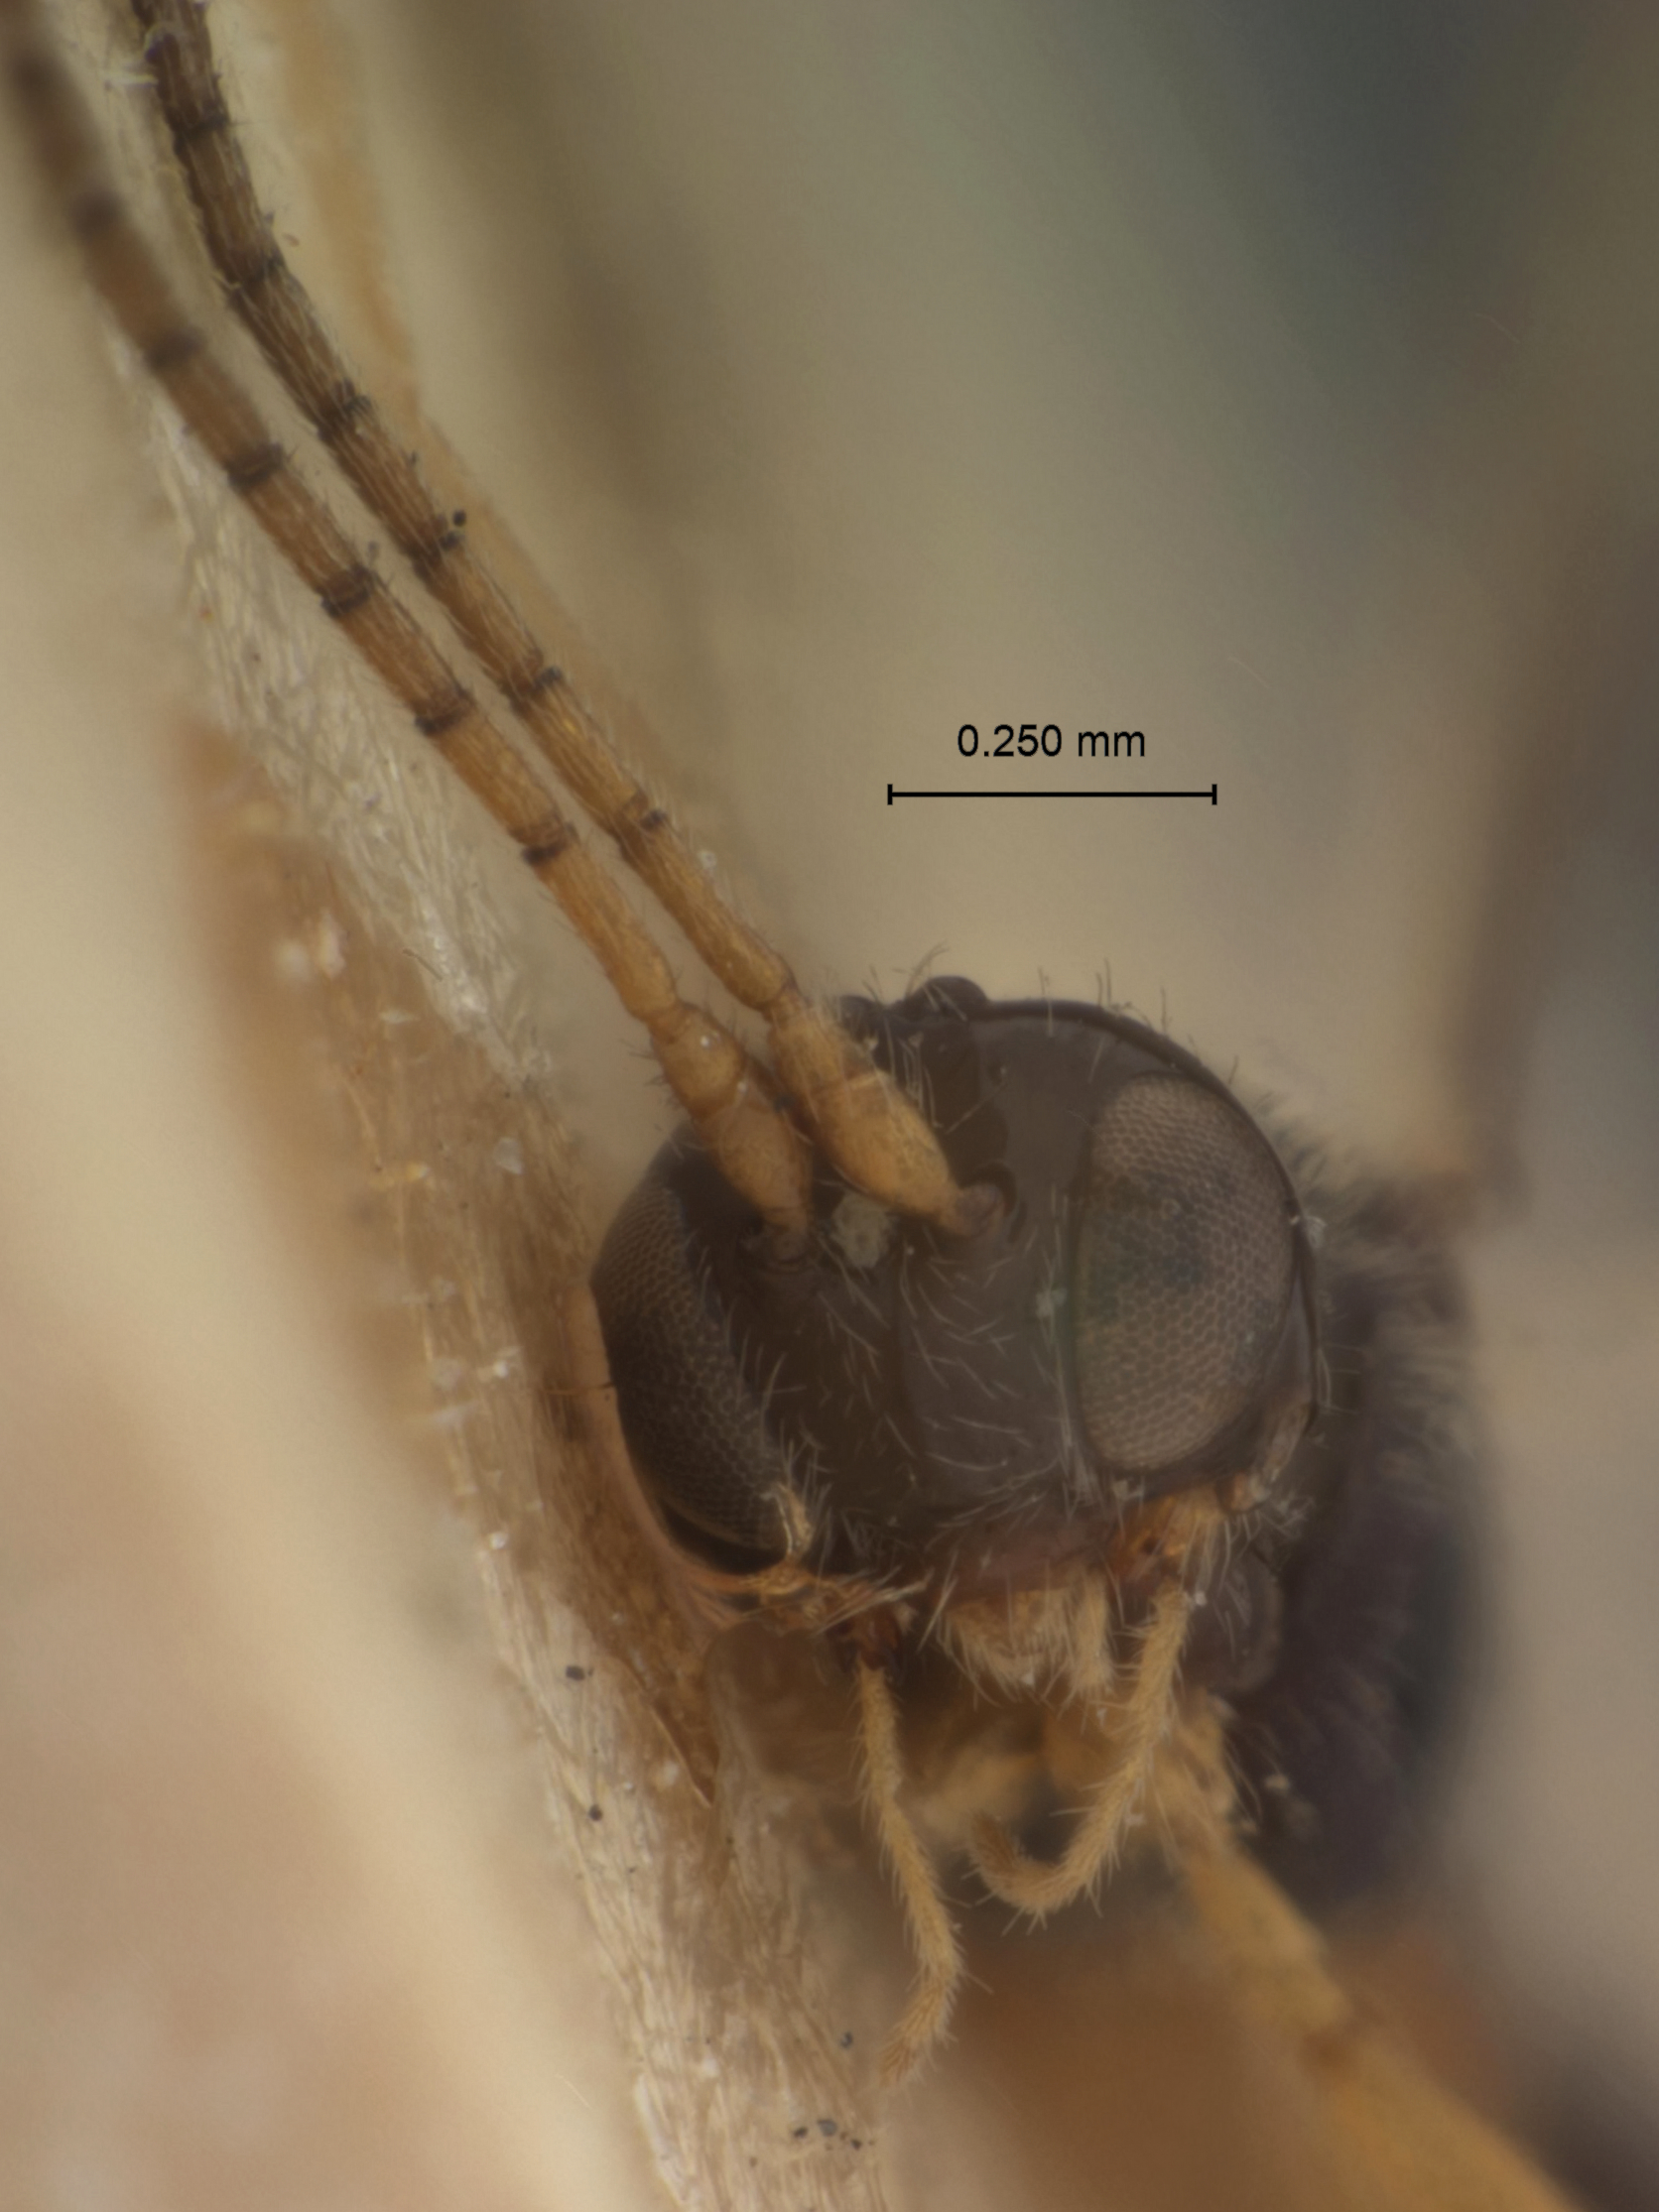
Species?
Dacnusa alua
